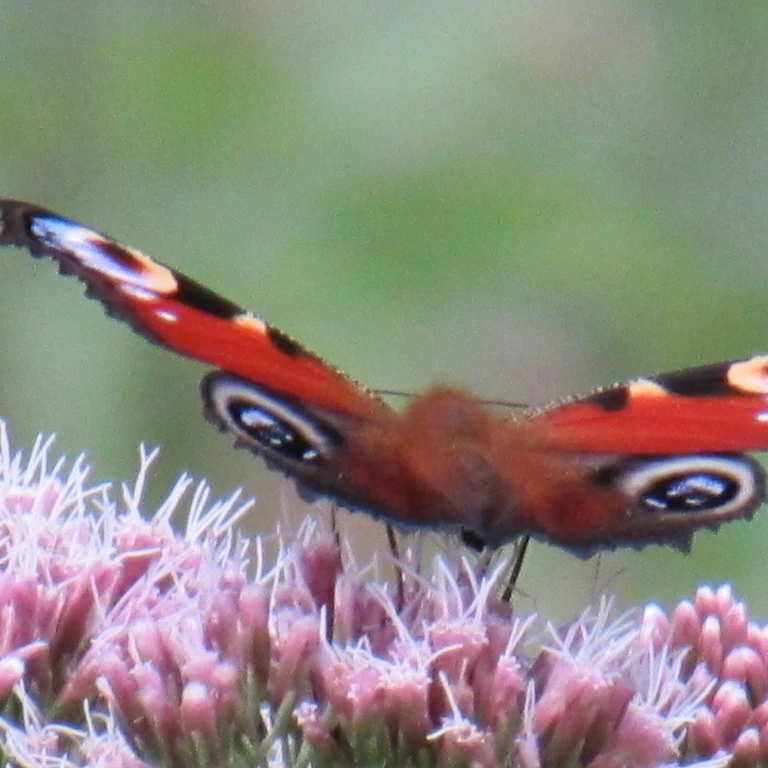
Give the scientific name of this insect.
Aglais io
